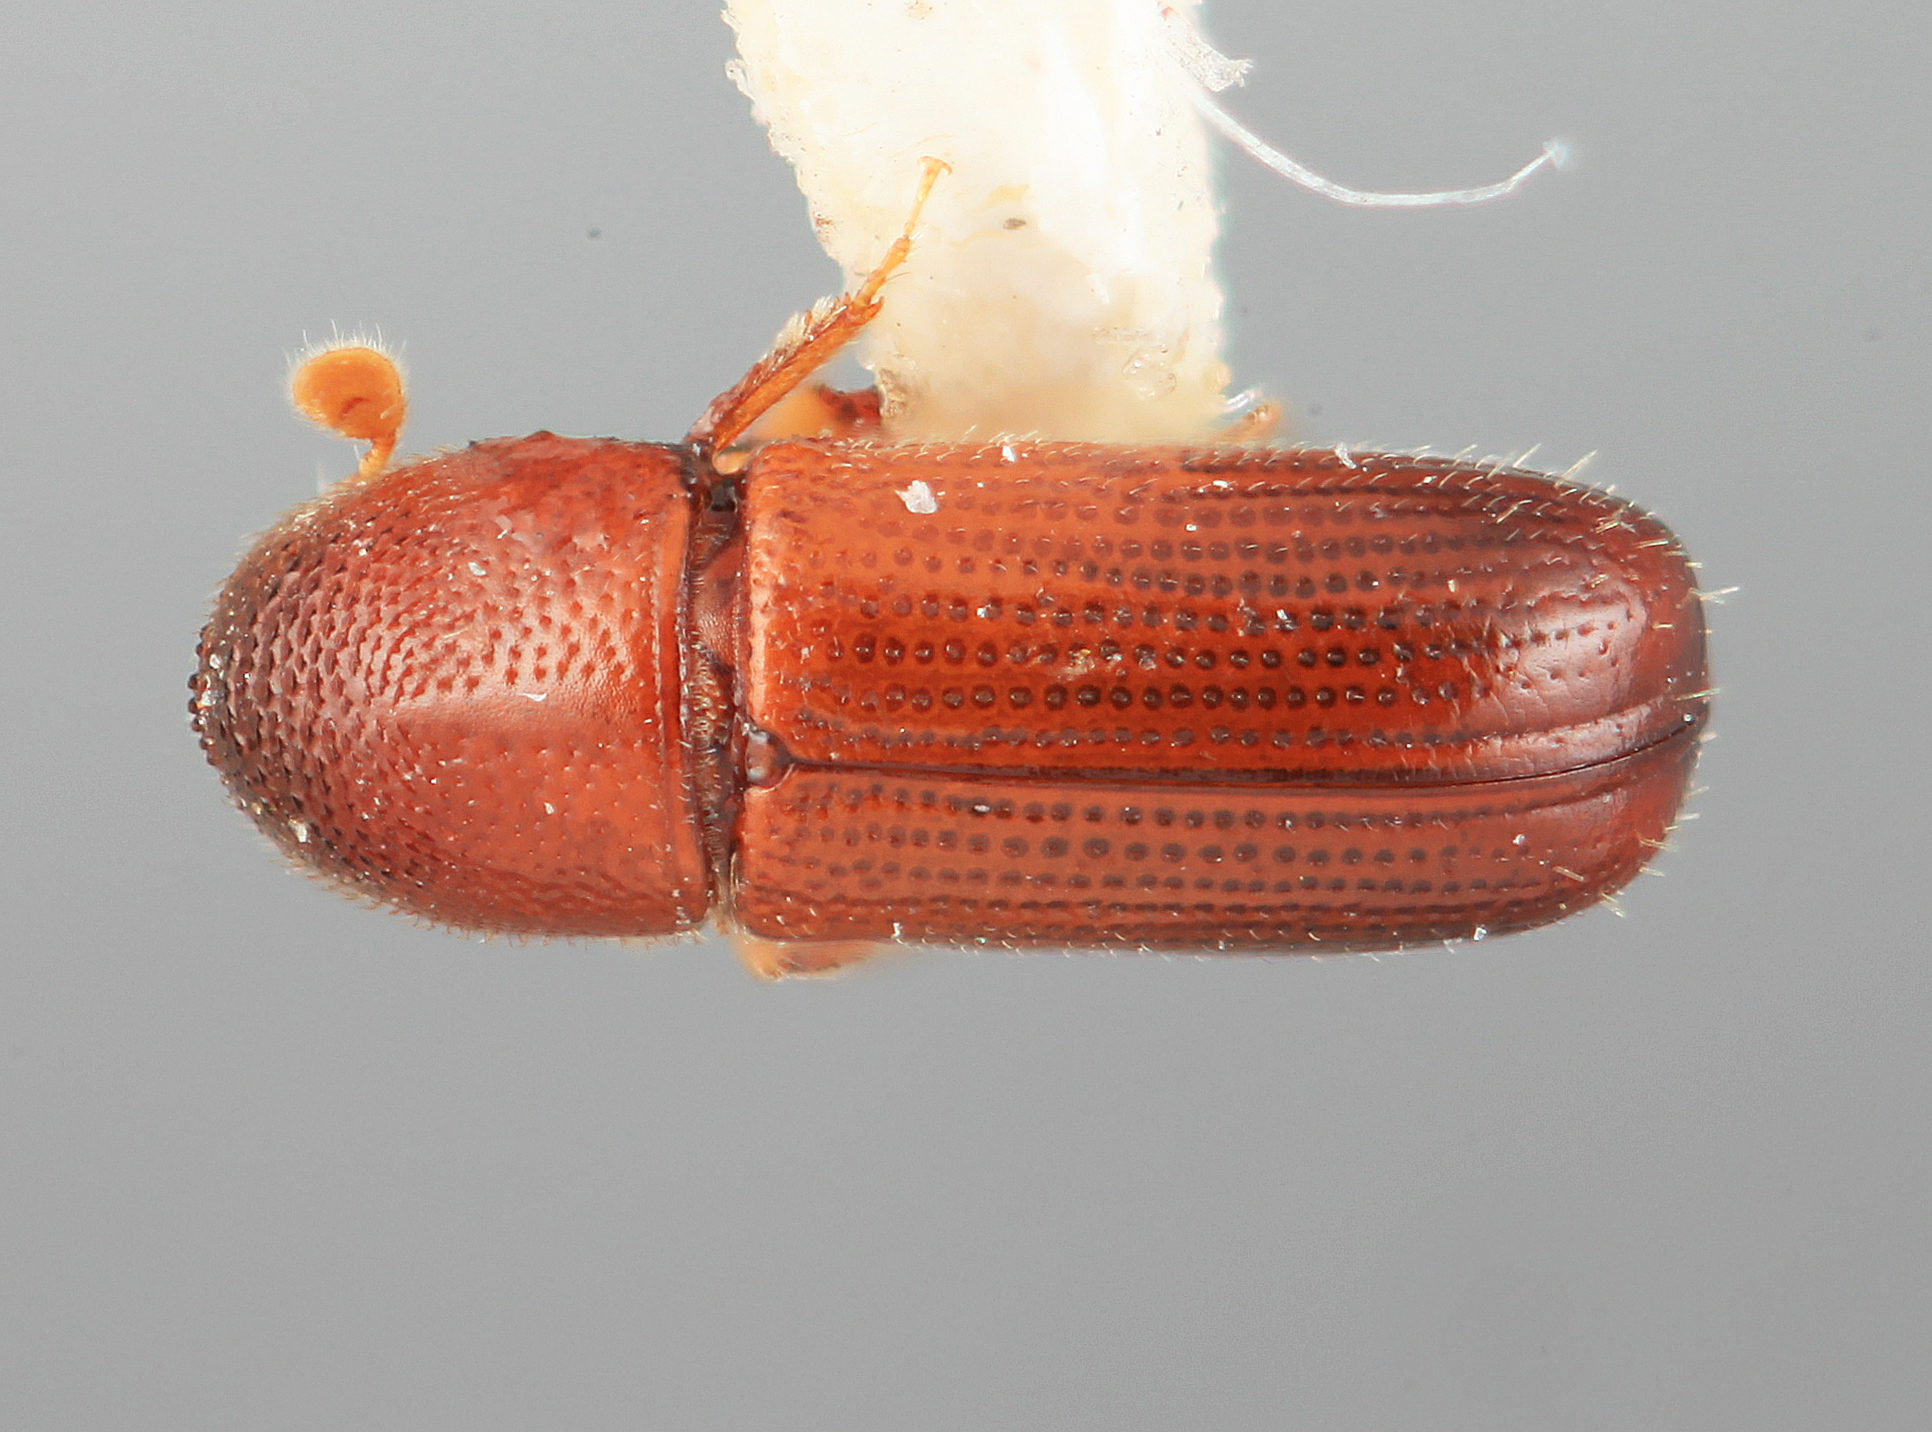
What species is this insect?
Araptus dentifrons
